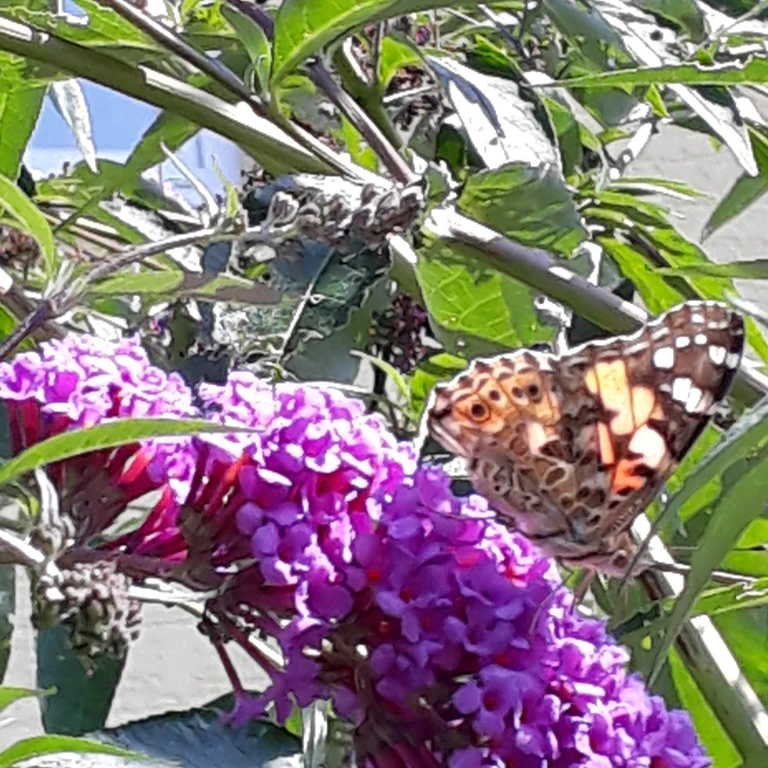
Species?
Vanessa cardui
